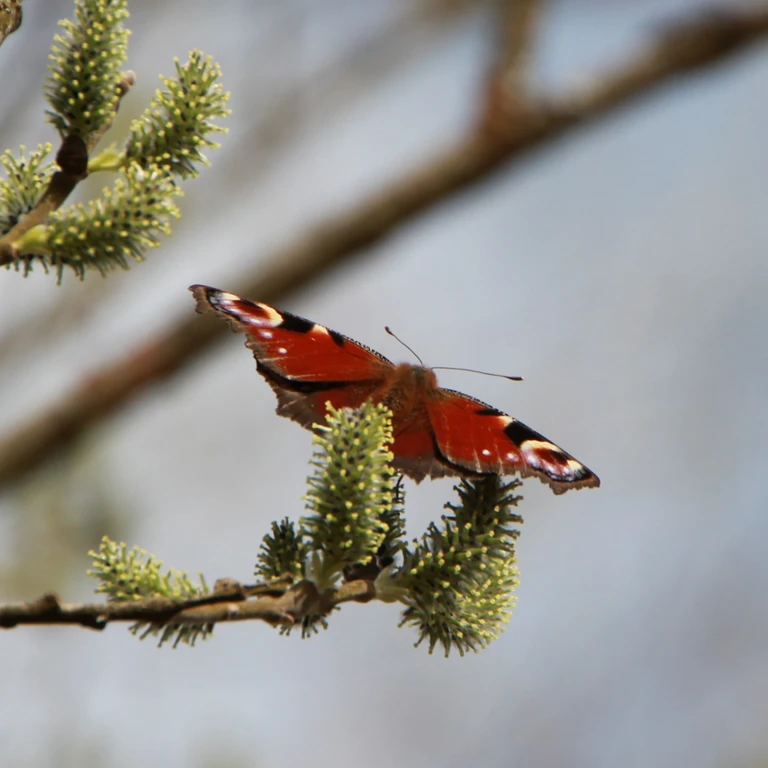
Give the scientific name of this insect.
Aglais io
